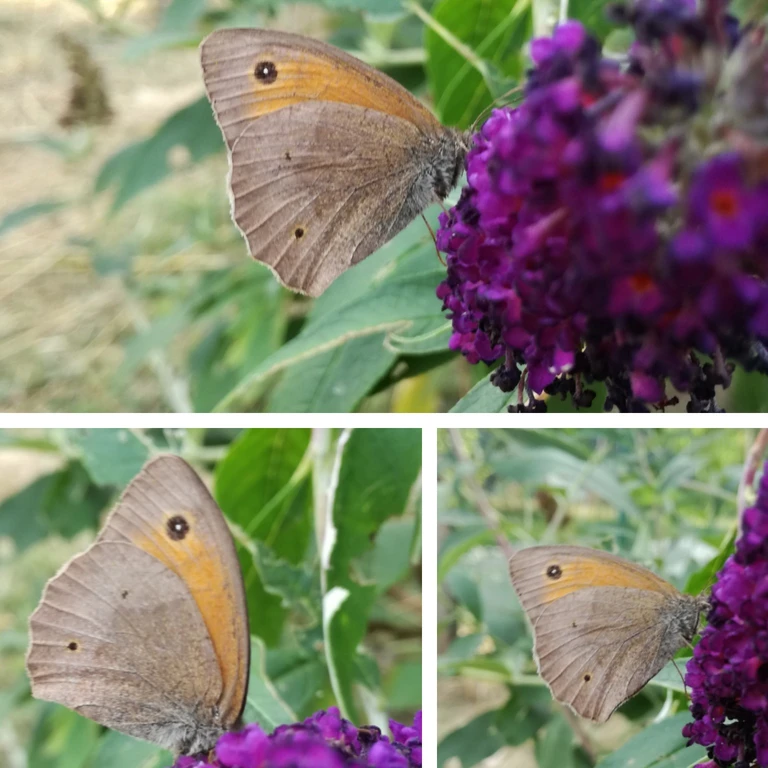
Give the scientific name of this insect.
Maniola jurtina
